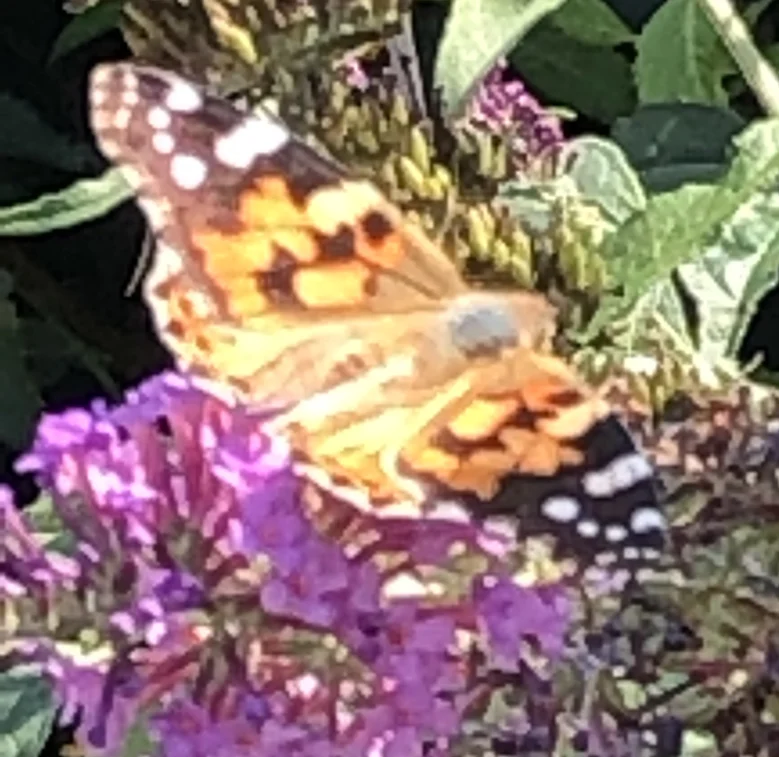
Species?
Vanessa cardui
